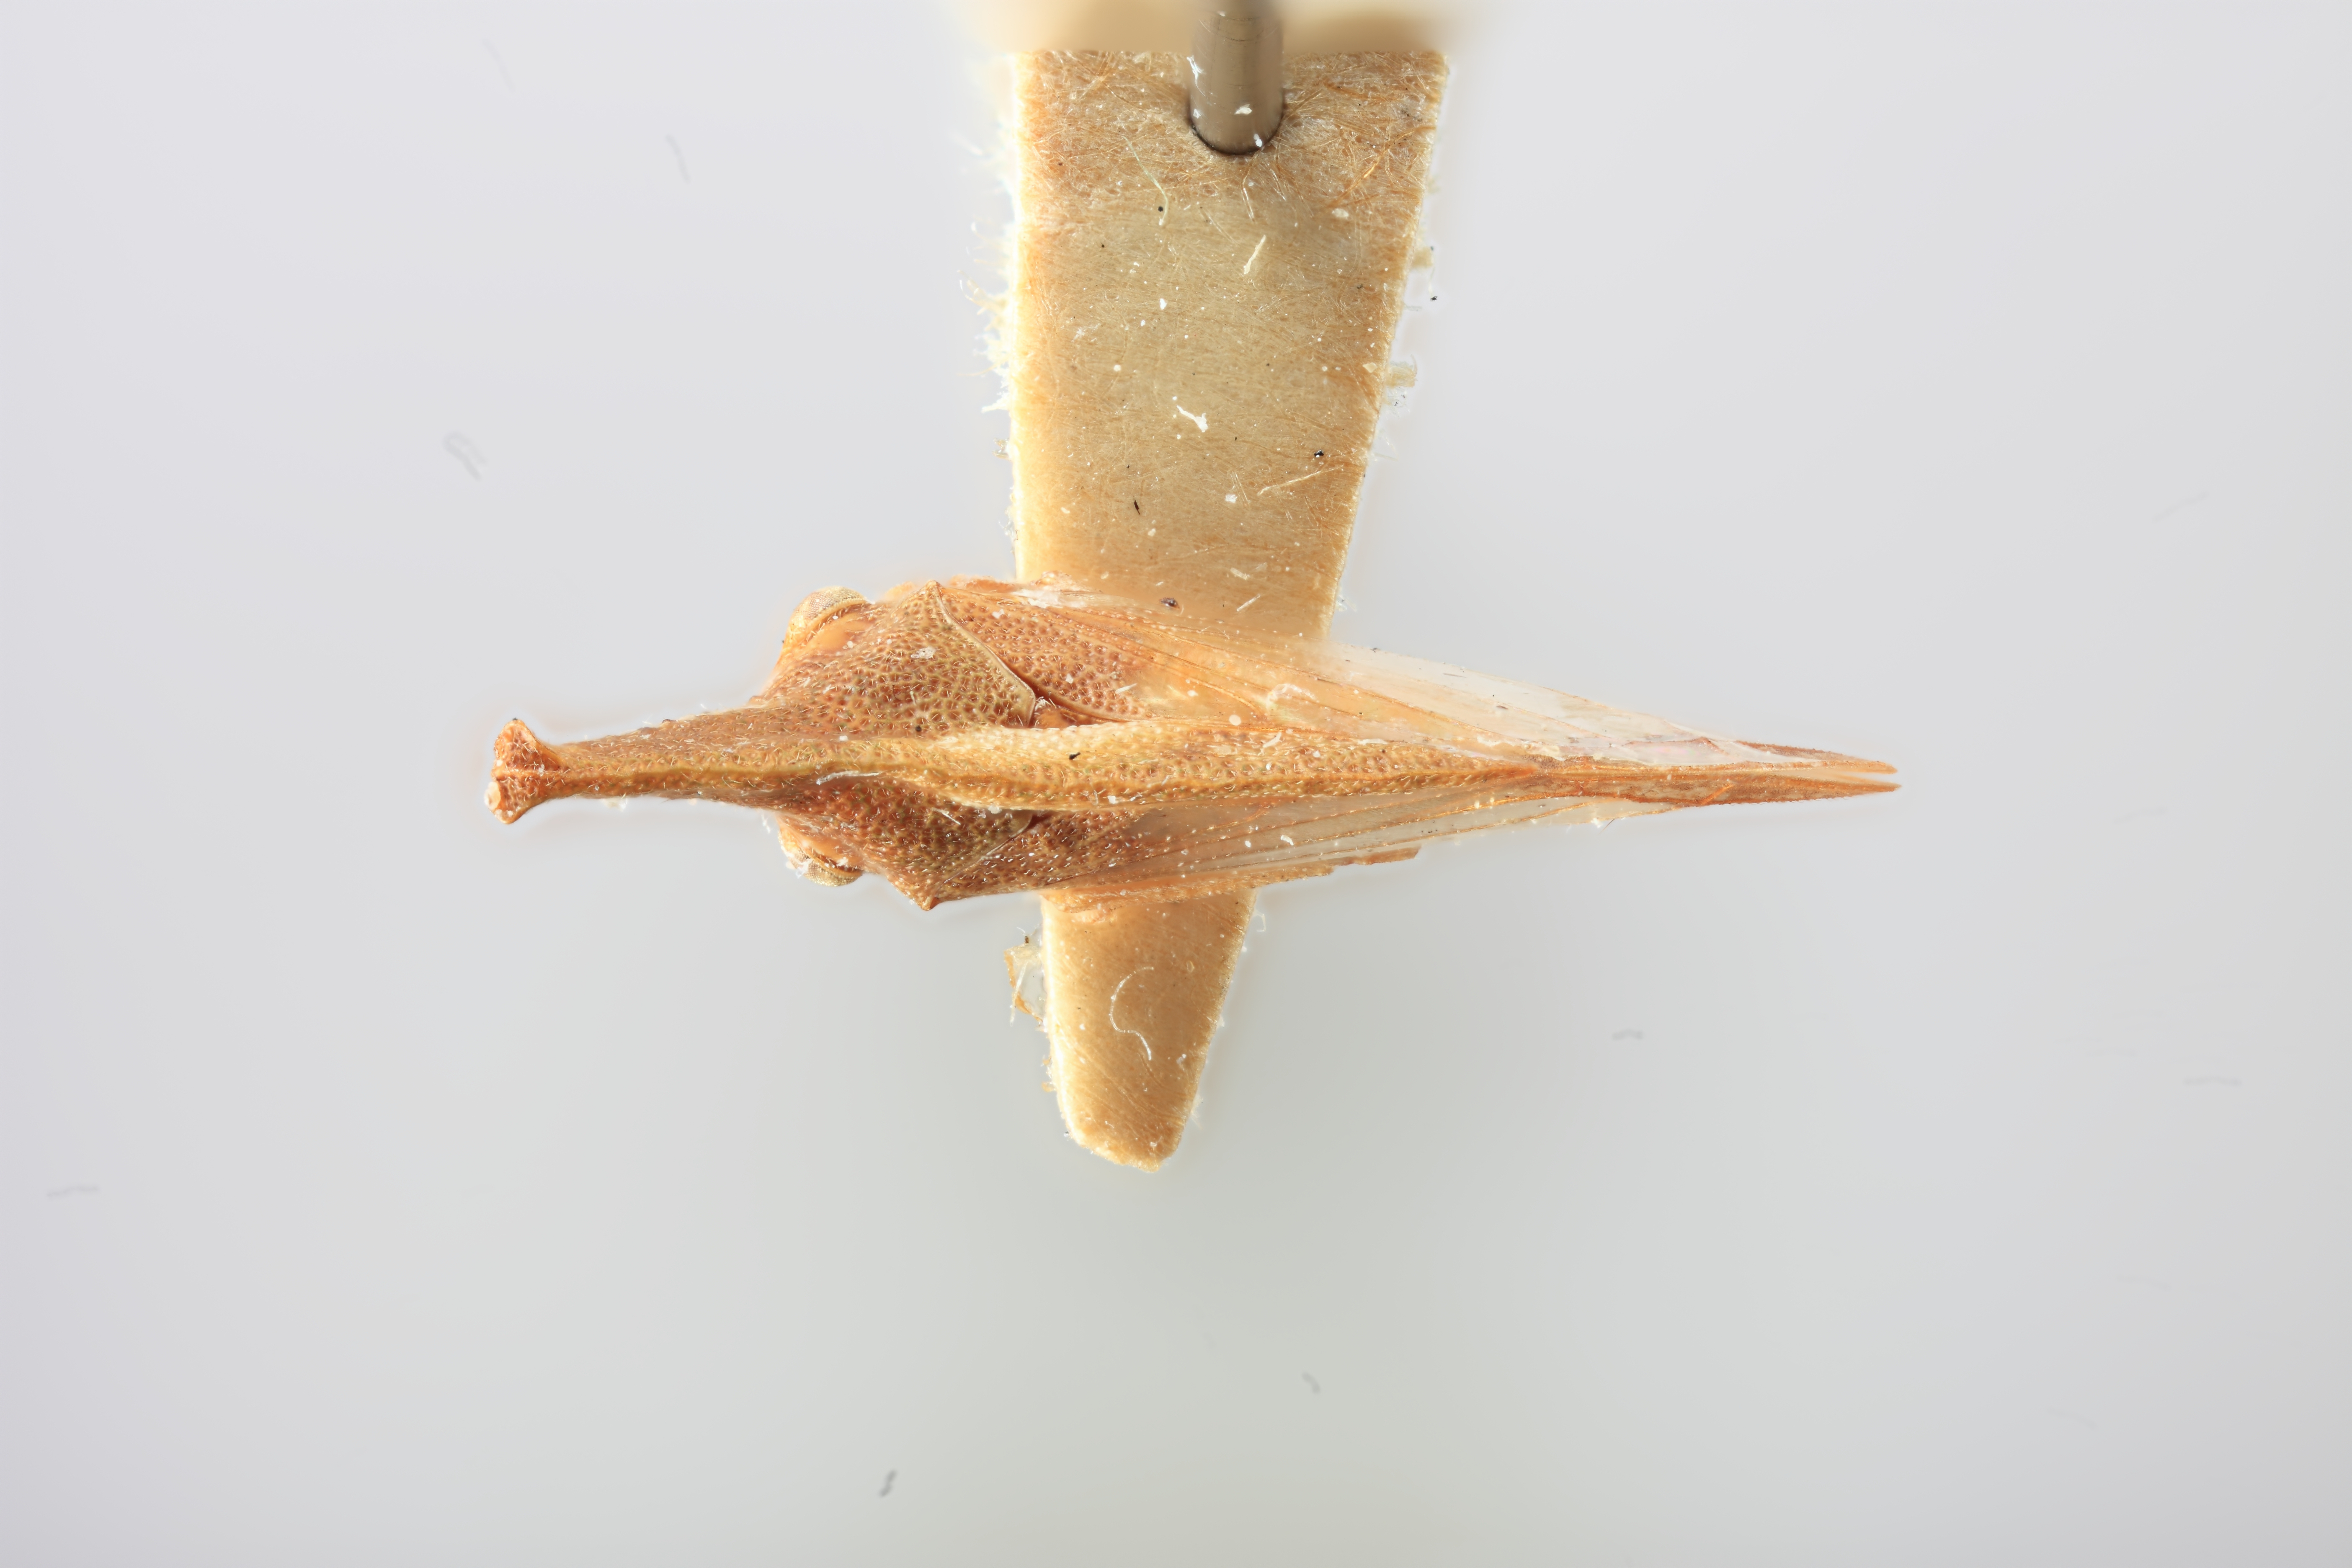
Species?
Lycoderes luteus
